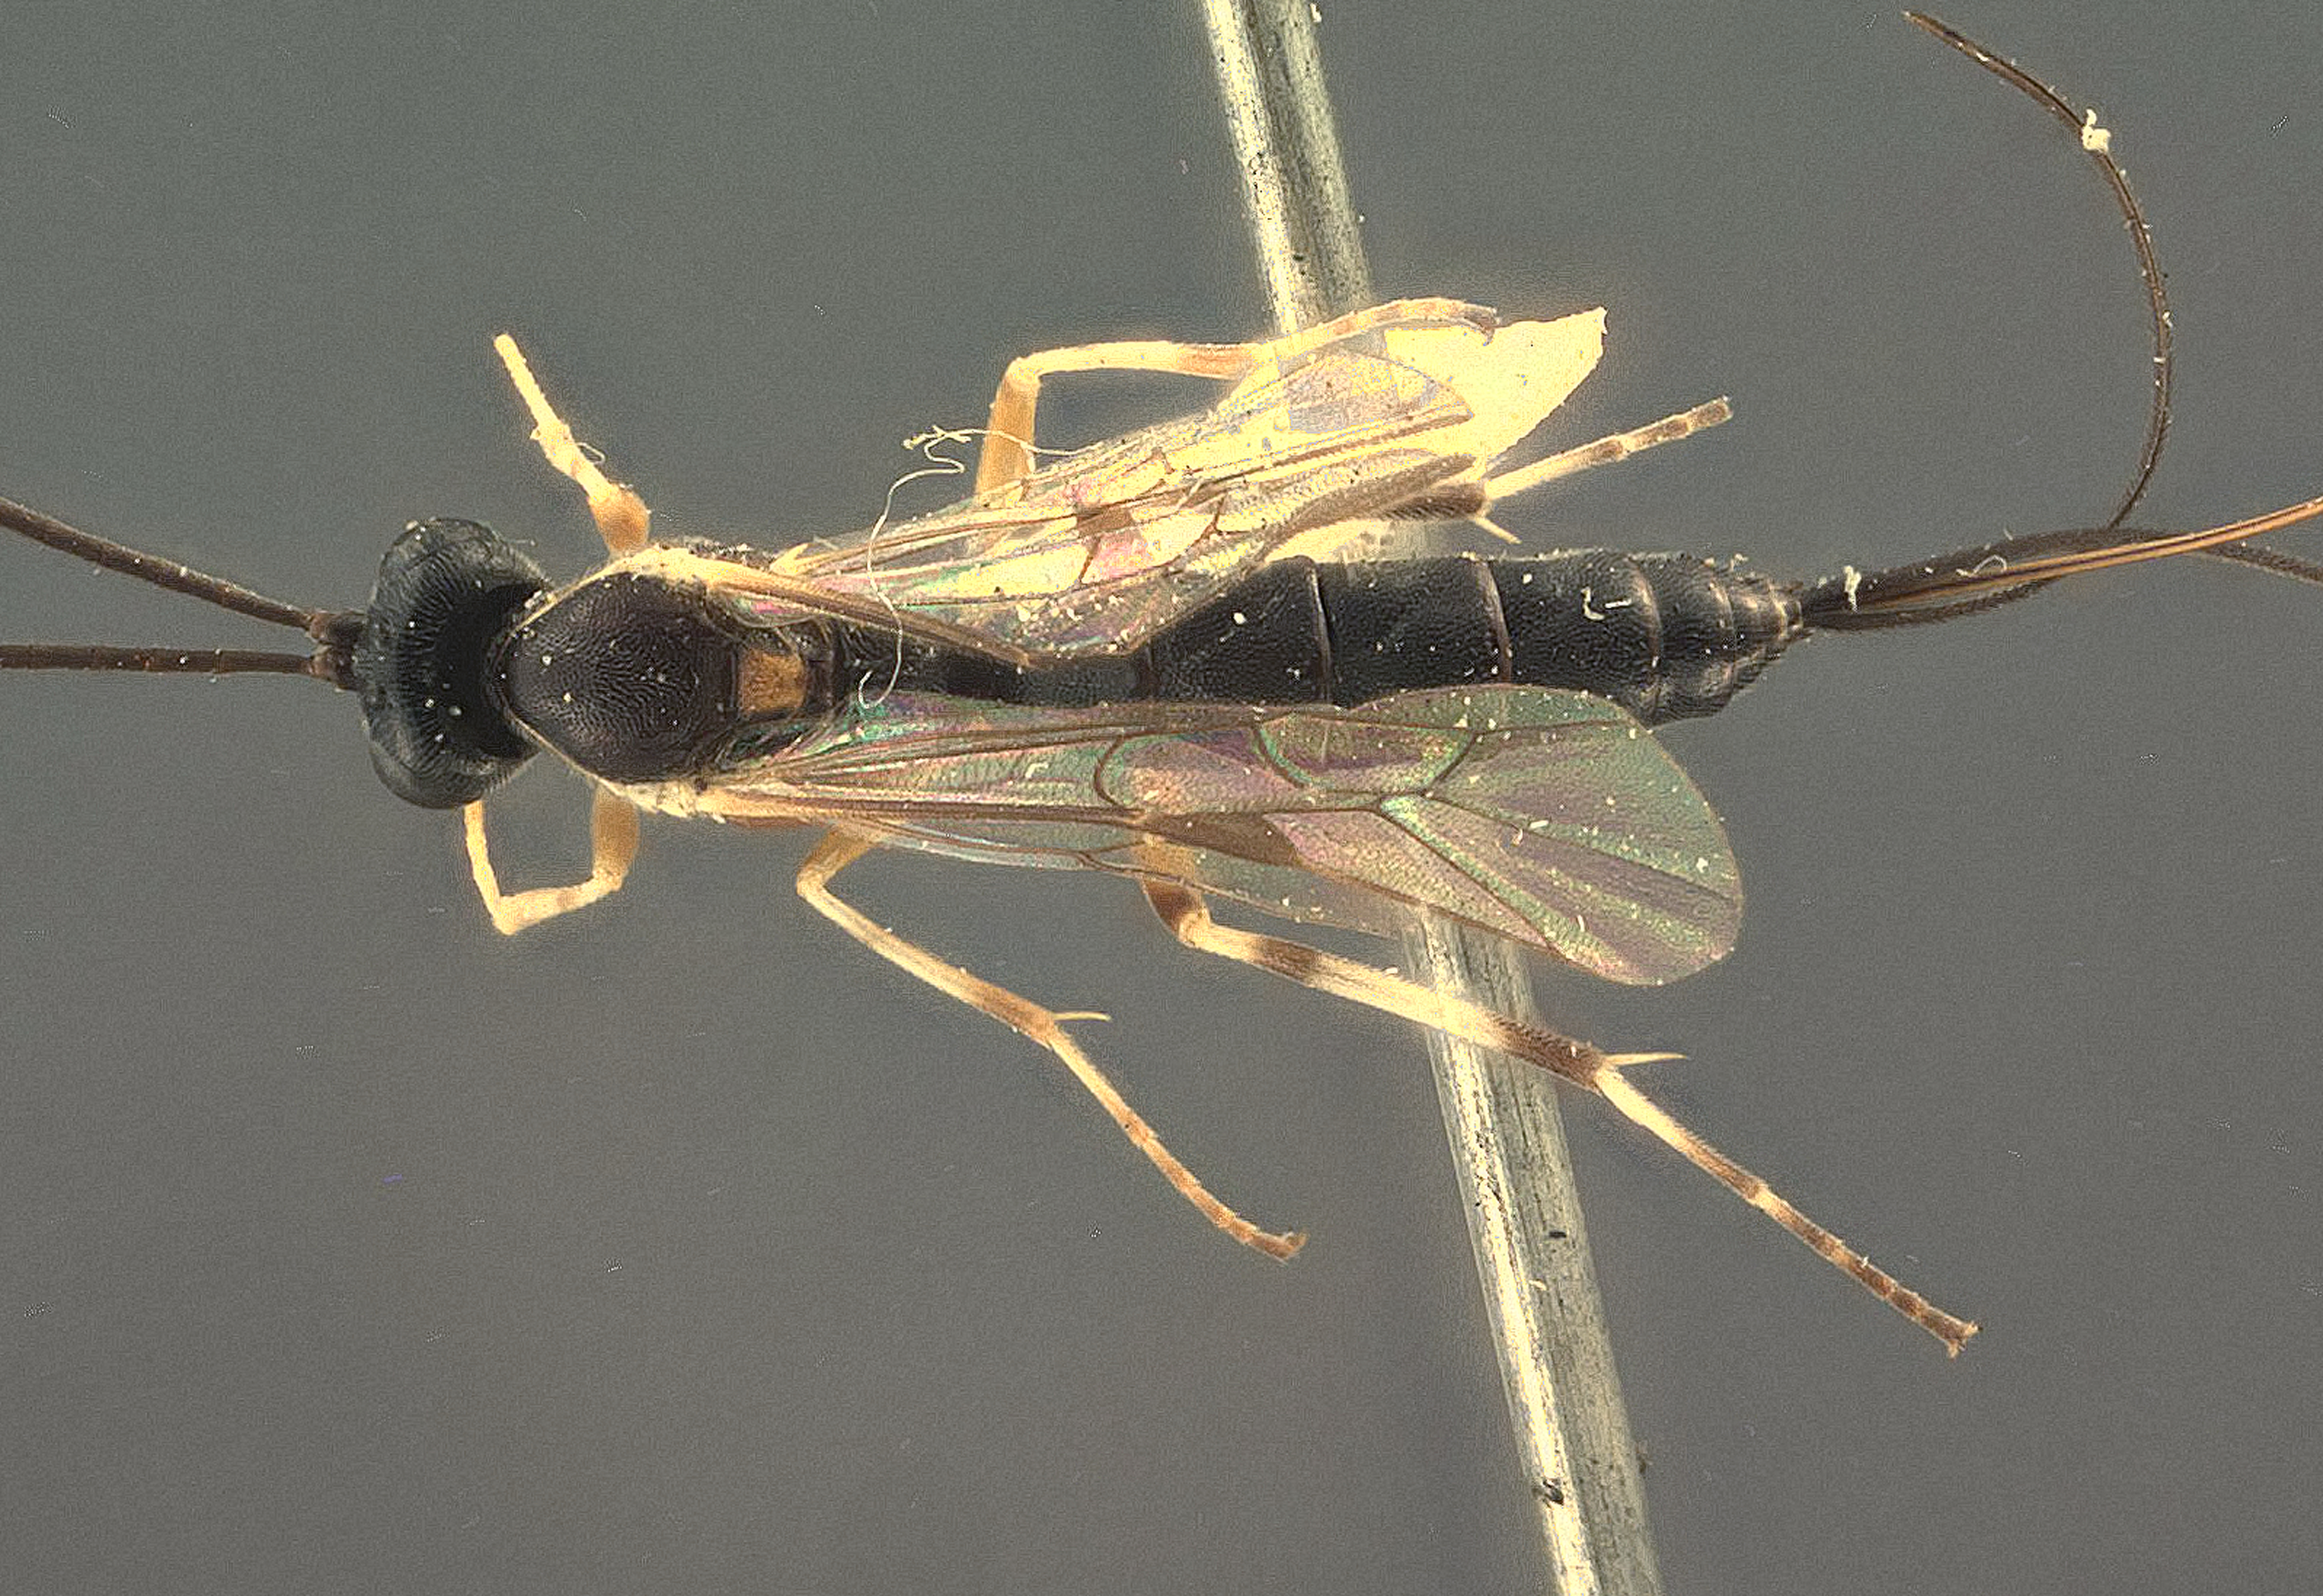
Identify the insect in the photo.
Glypta mutica
